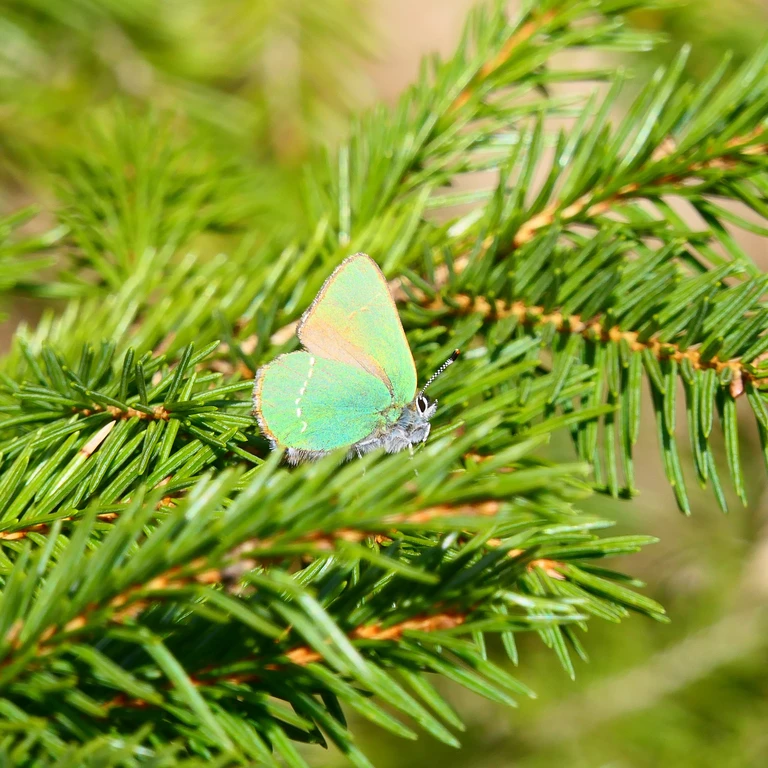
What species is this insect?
Callophrys rubi
